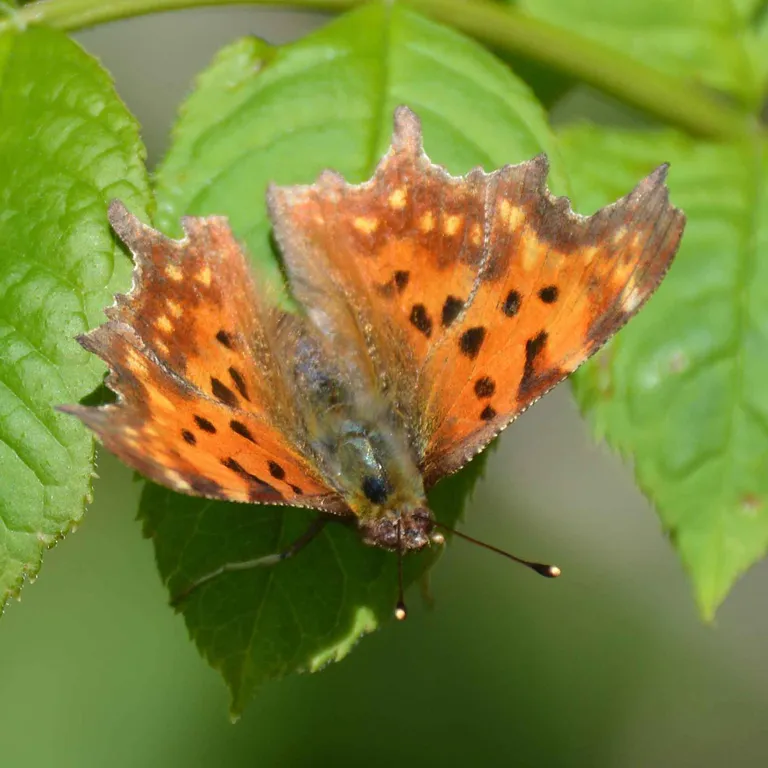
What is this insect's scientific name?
Polygonia c-album
